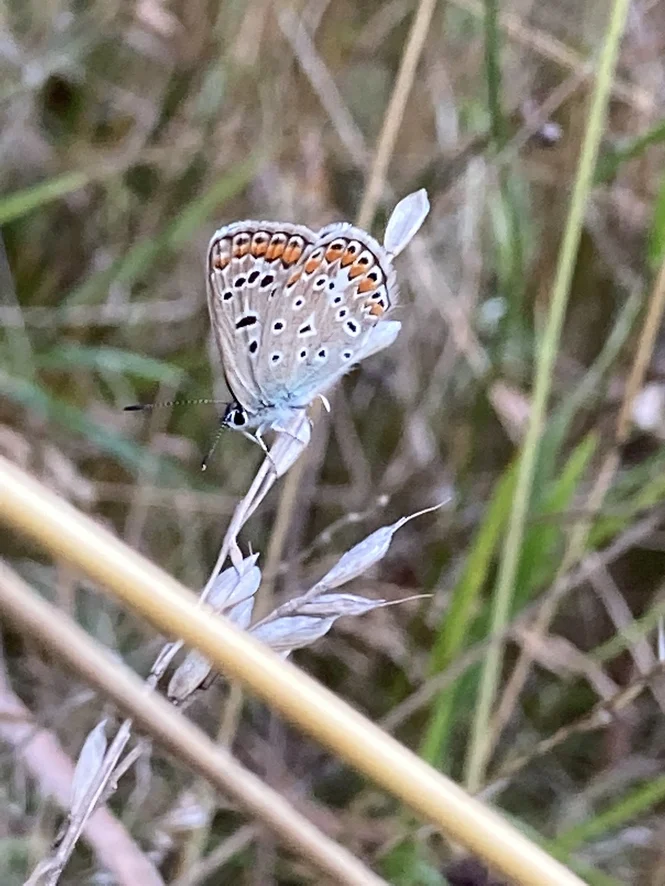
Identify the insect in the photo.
Polyommatus icarus
